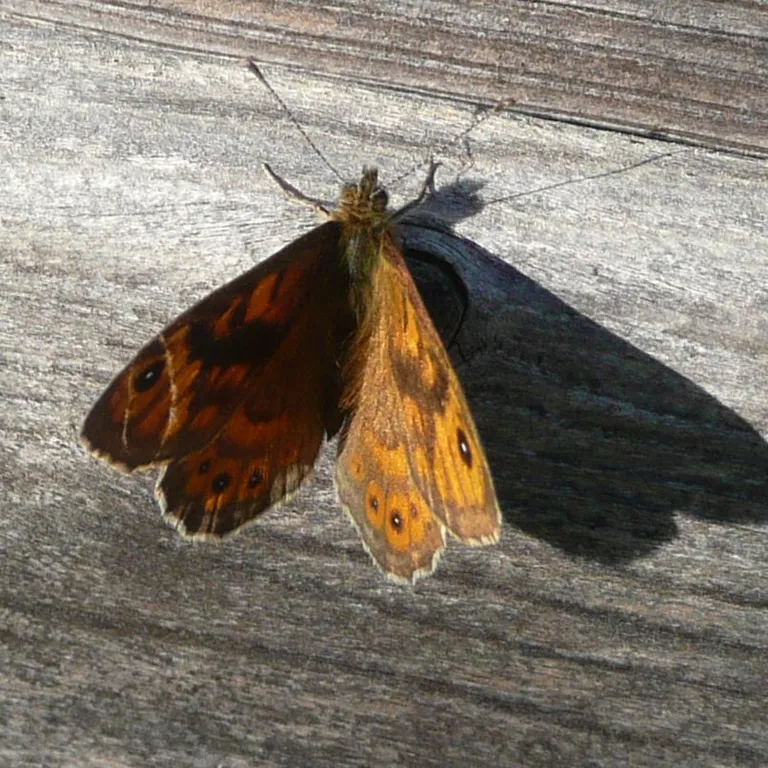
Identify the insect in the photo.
Lasiommata megera (also Pararge megera)
